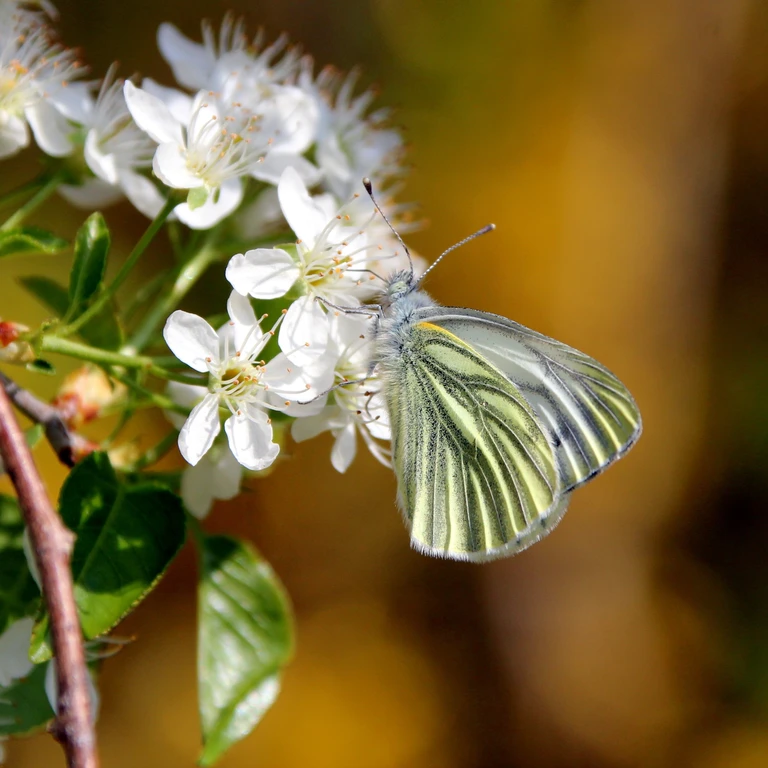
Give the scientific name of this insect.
Pieris napi
